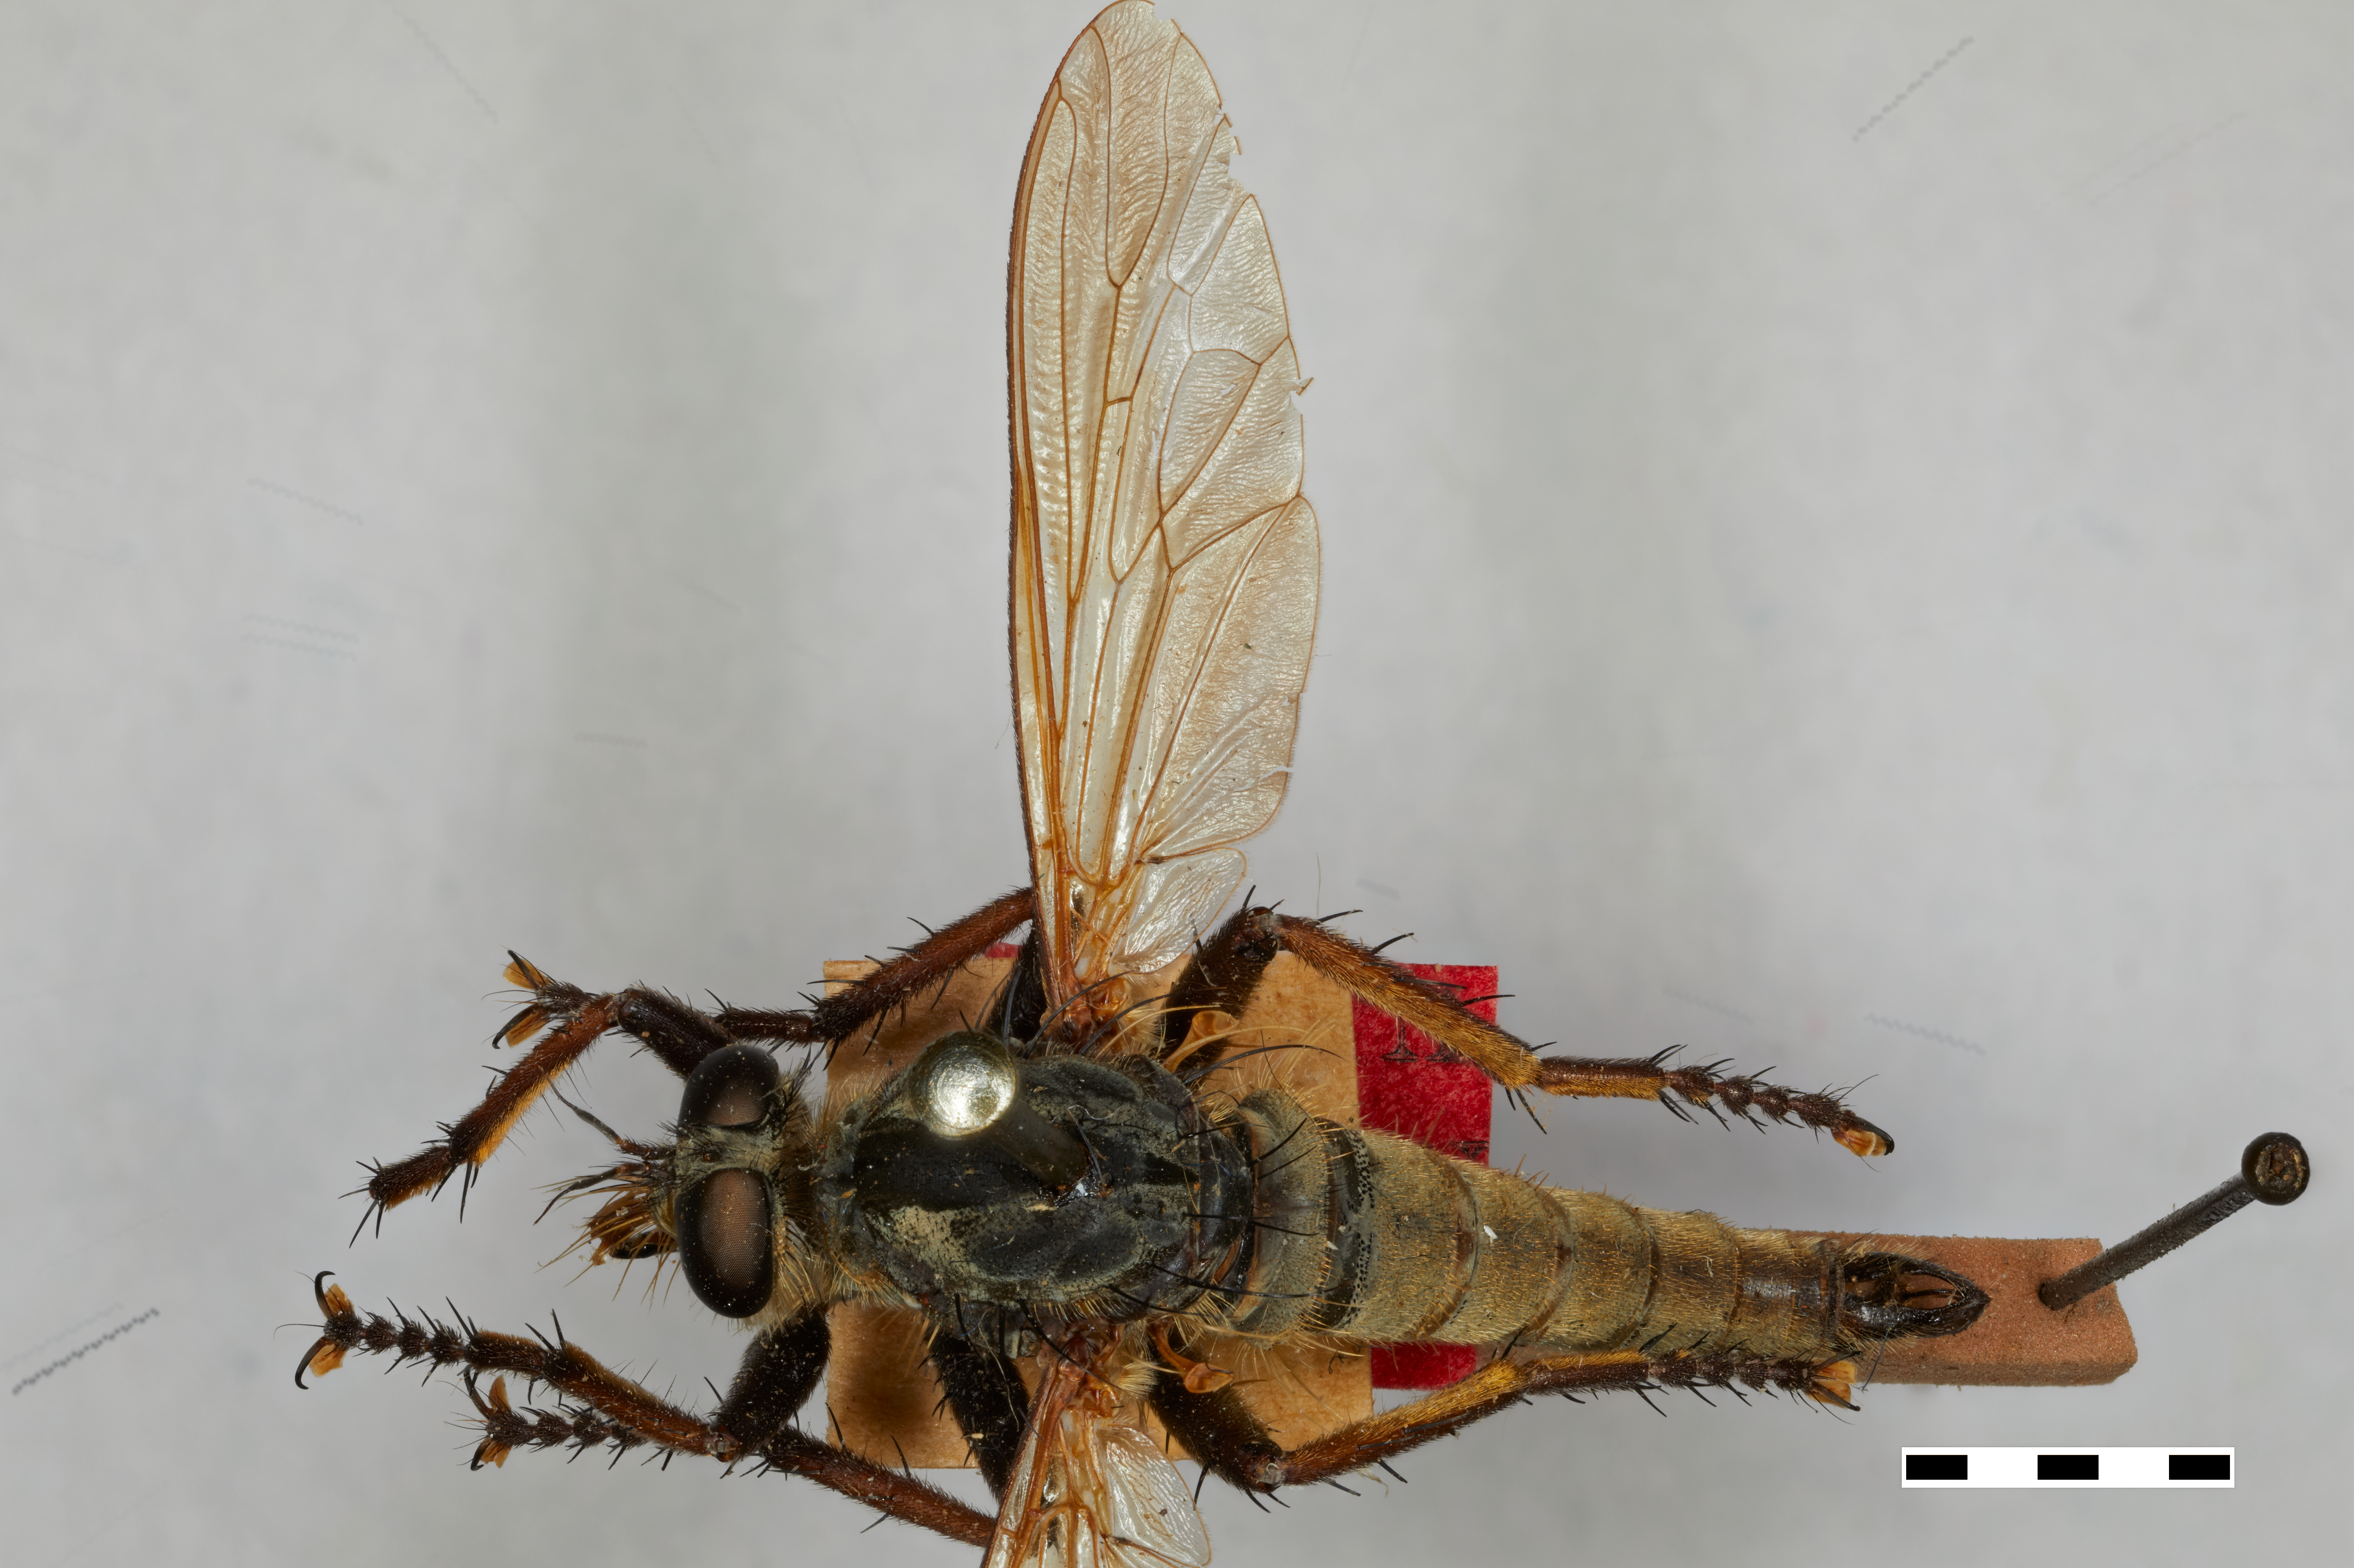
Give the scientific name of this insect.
Asilus brevistylus
